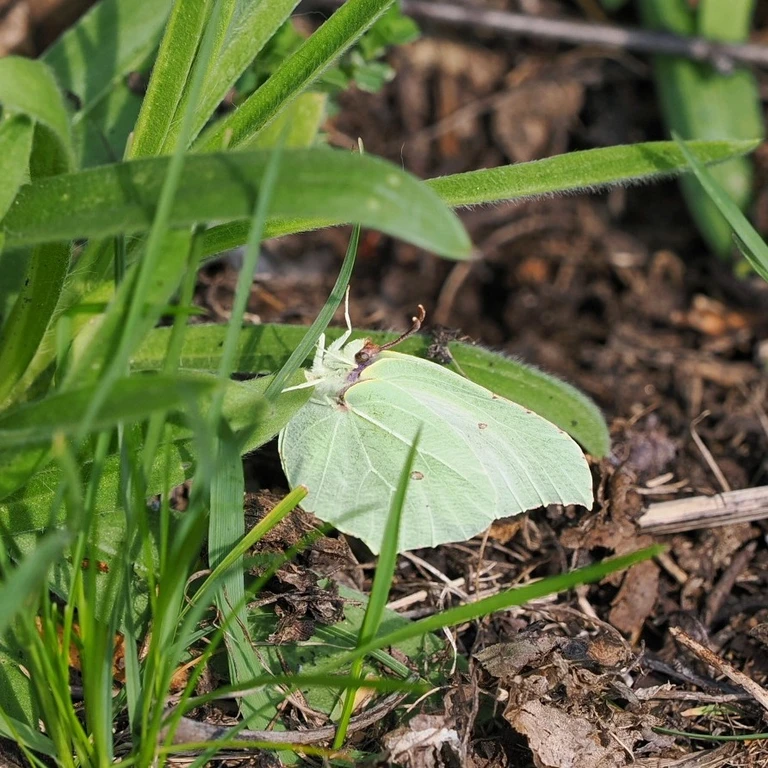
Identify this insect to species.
Gonepteryx rhamni
